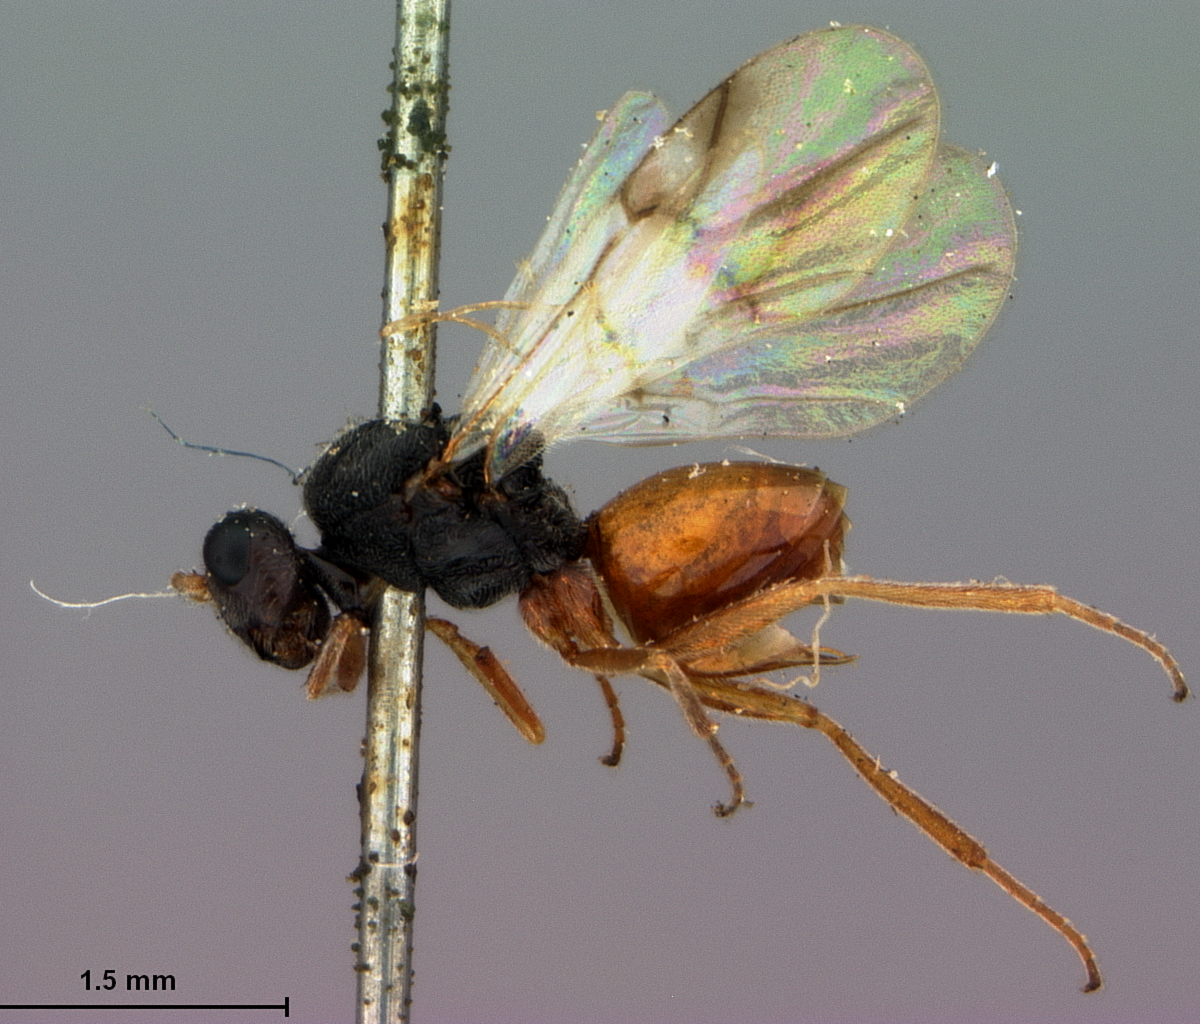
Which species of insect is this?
Rhodites gracilis
